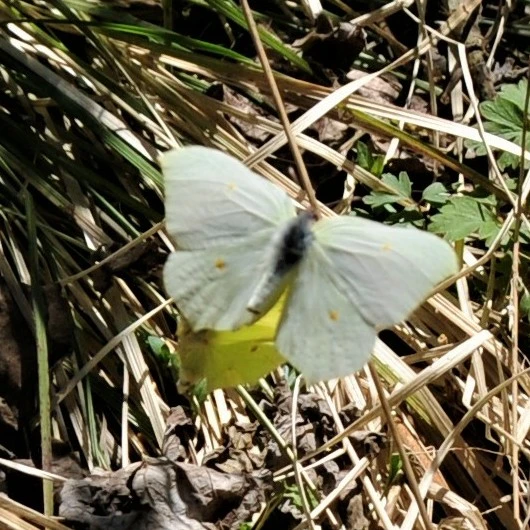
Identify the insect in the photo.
Gonepteryx rhamni
